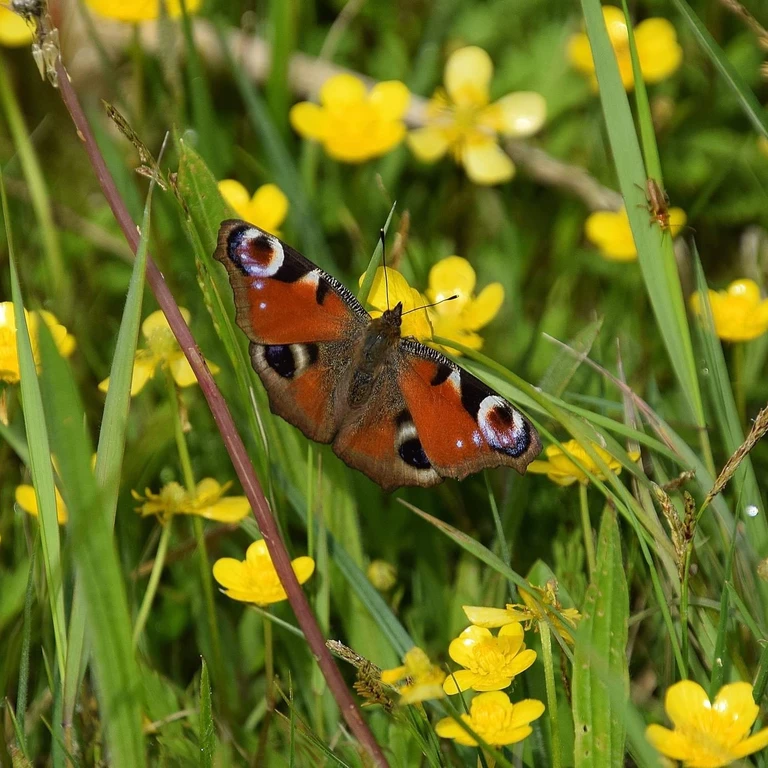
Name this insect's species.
Aglais io
